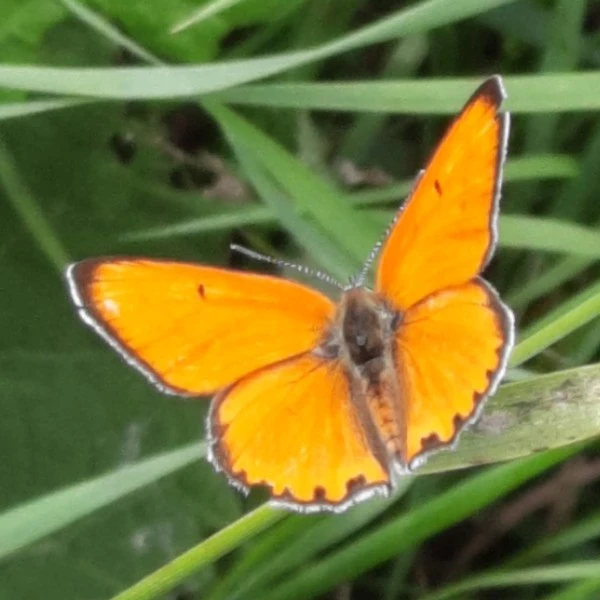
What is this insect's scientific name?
Lycaena dispar
